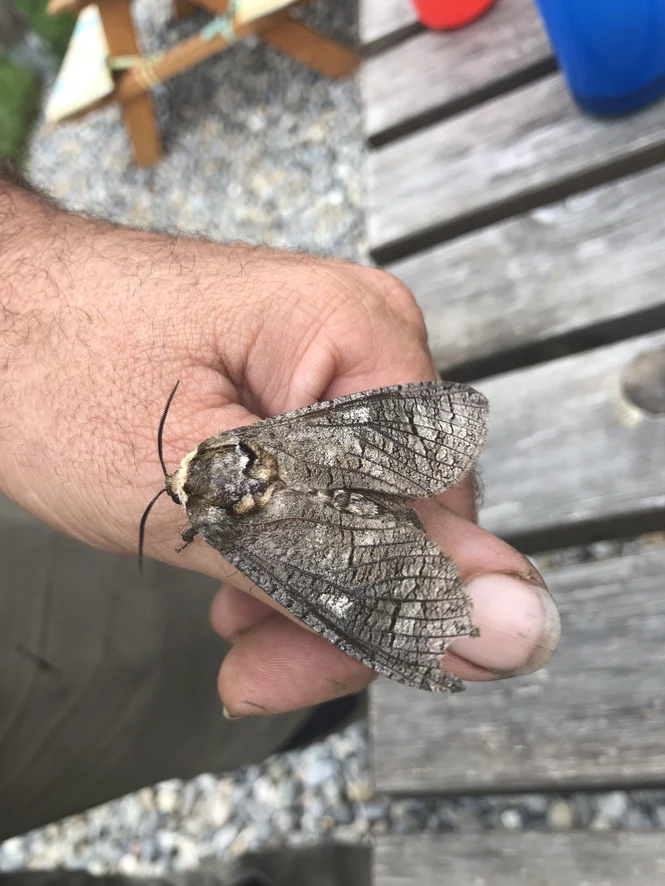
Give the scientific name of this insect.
Cossus cossus
